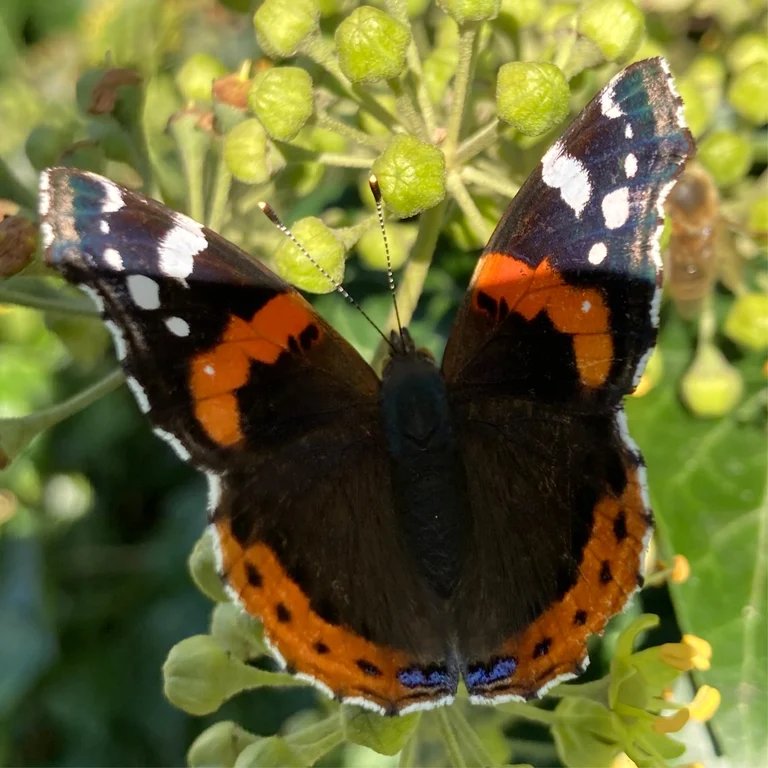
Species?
Vanessa atalanta
